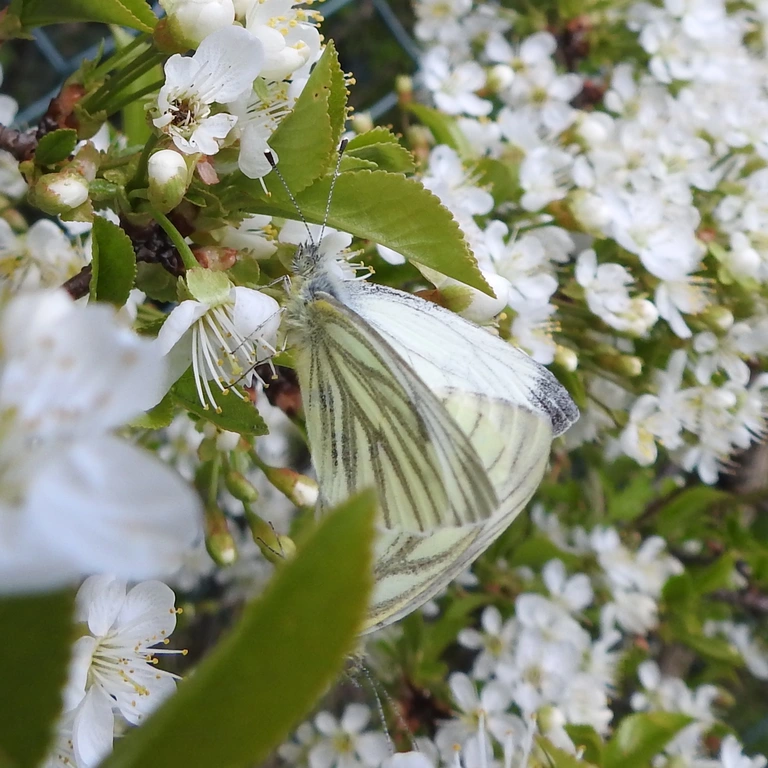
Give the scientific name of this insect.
Pieris napi
